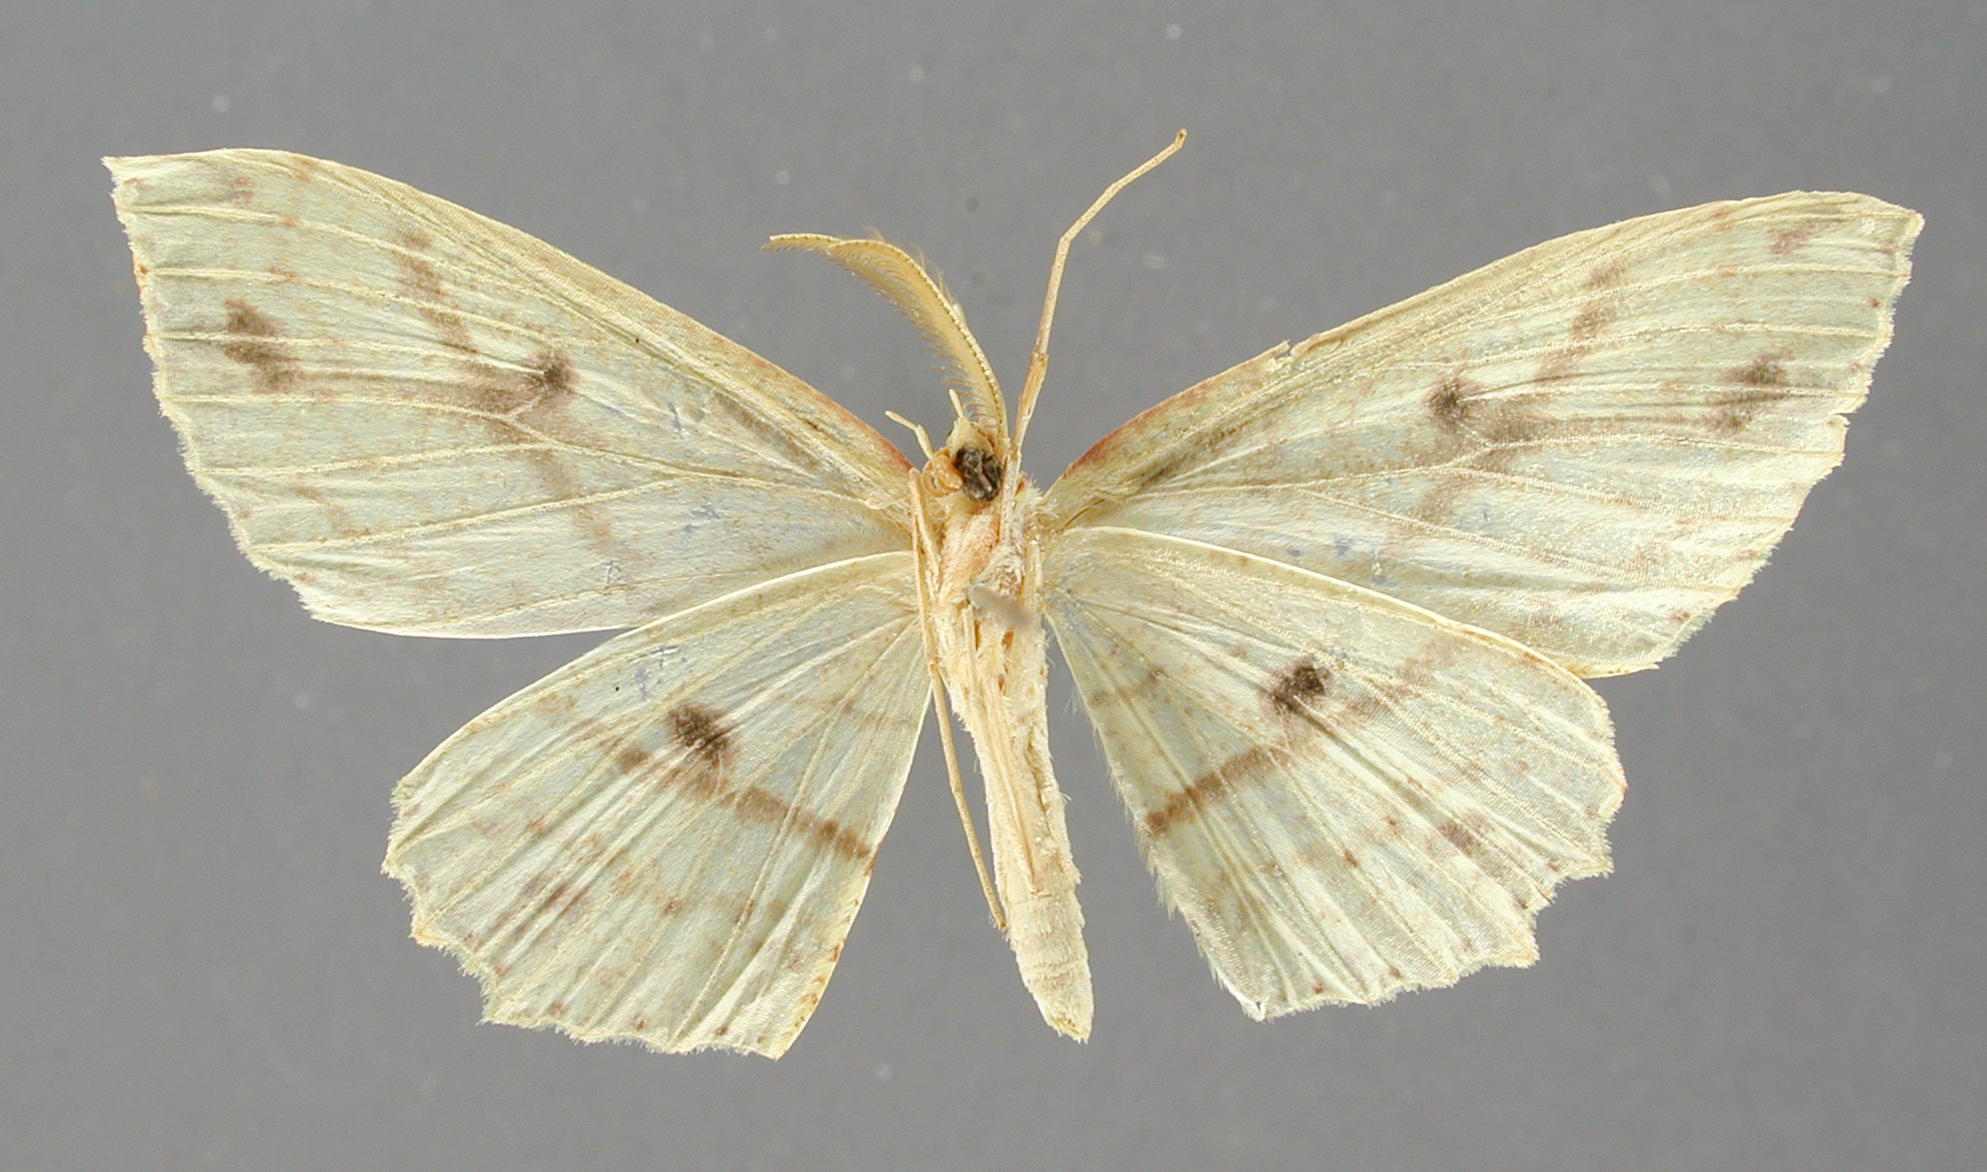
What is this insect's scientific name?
Anisodes lancearia
